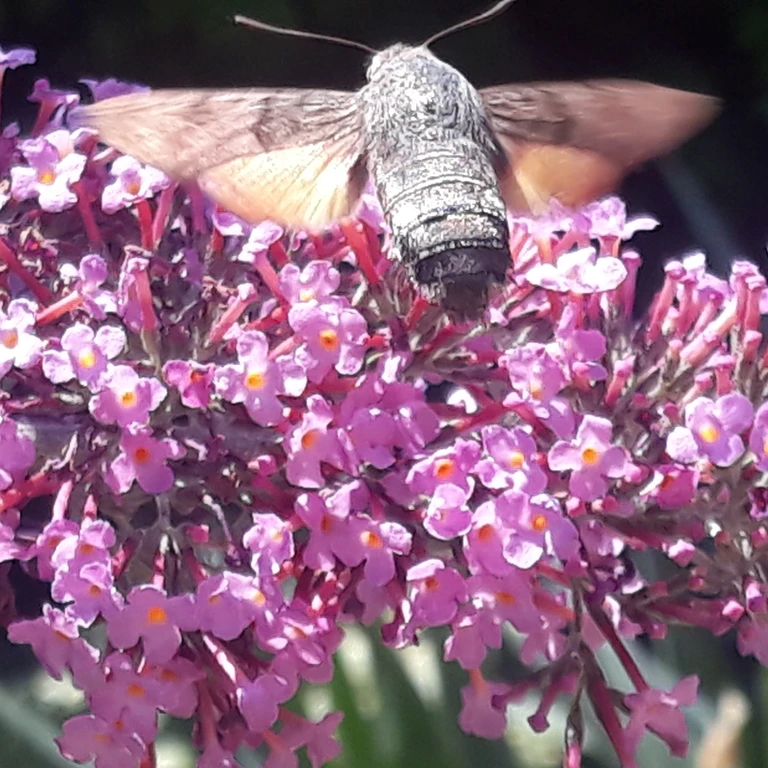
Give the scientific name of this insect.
Macroglossum stellatarum
